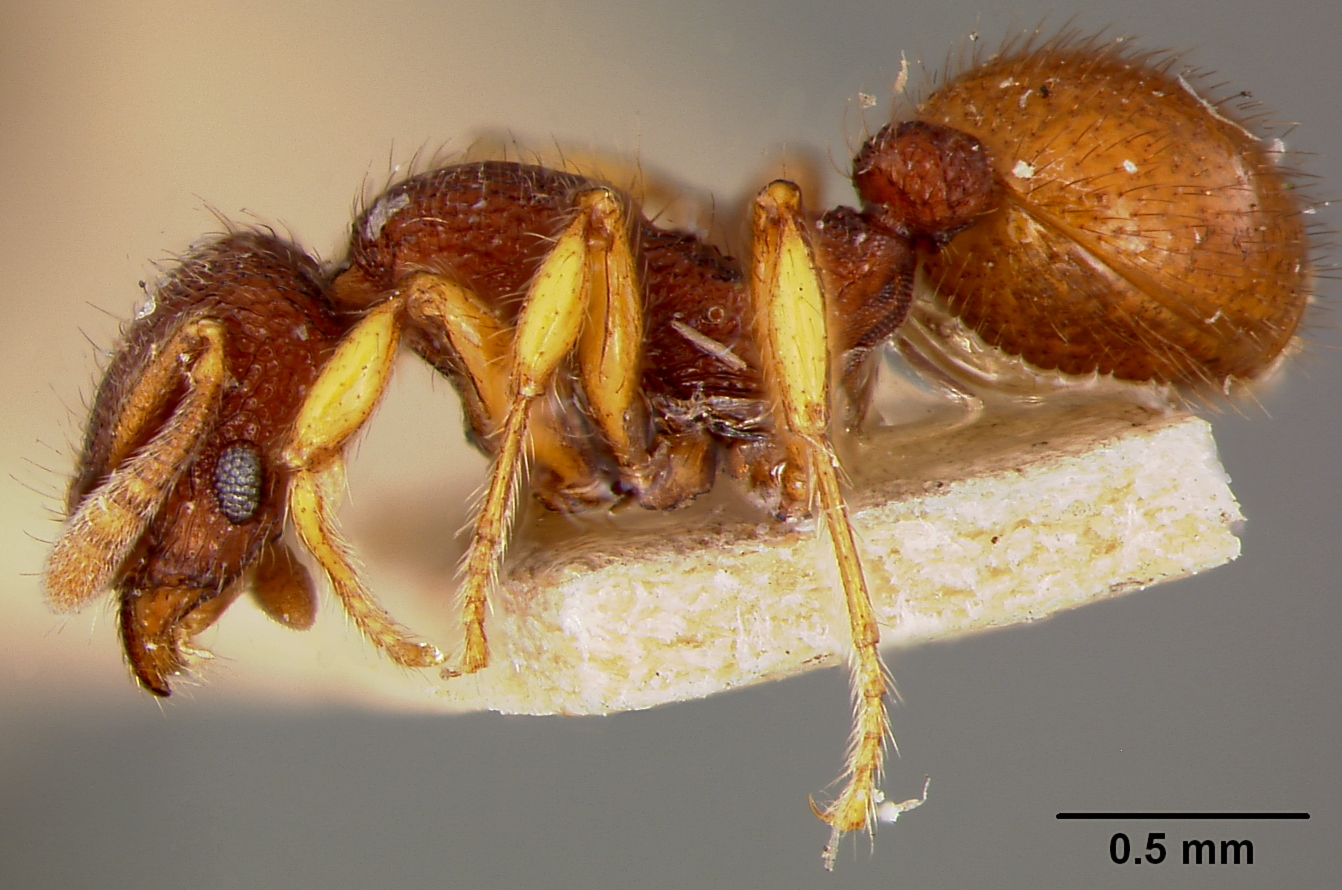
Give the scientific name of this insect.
Lordomyrma punctiventris
